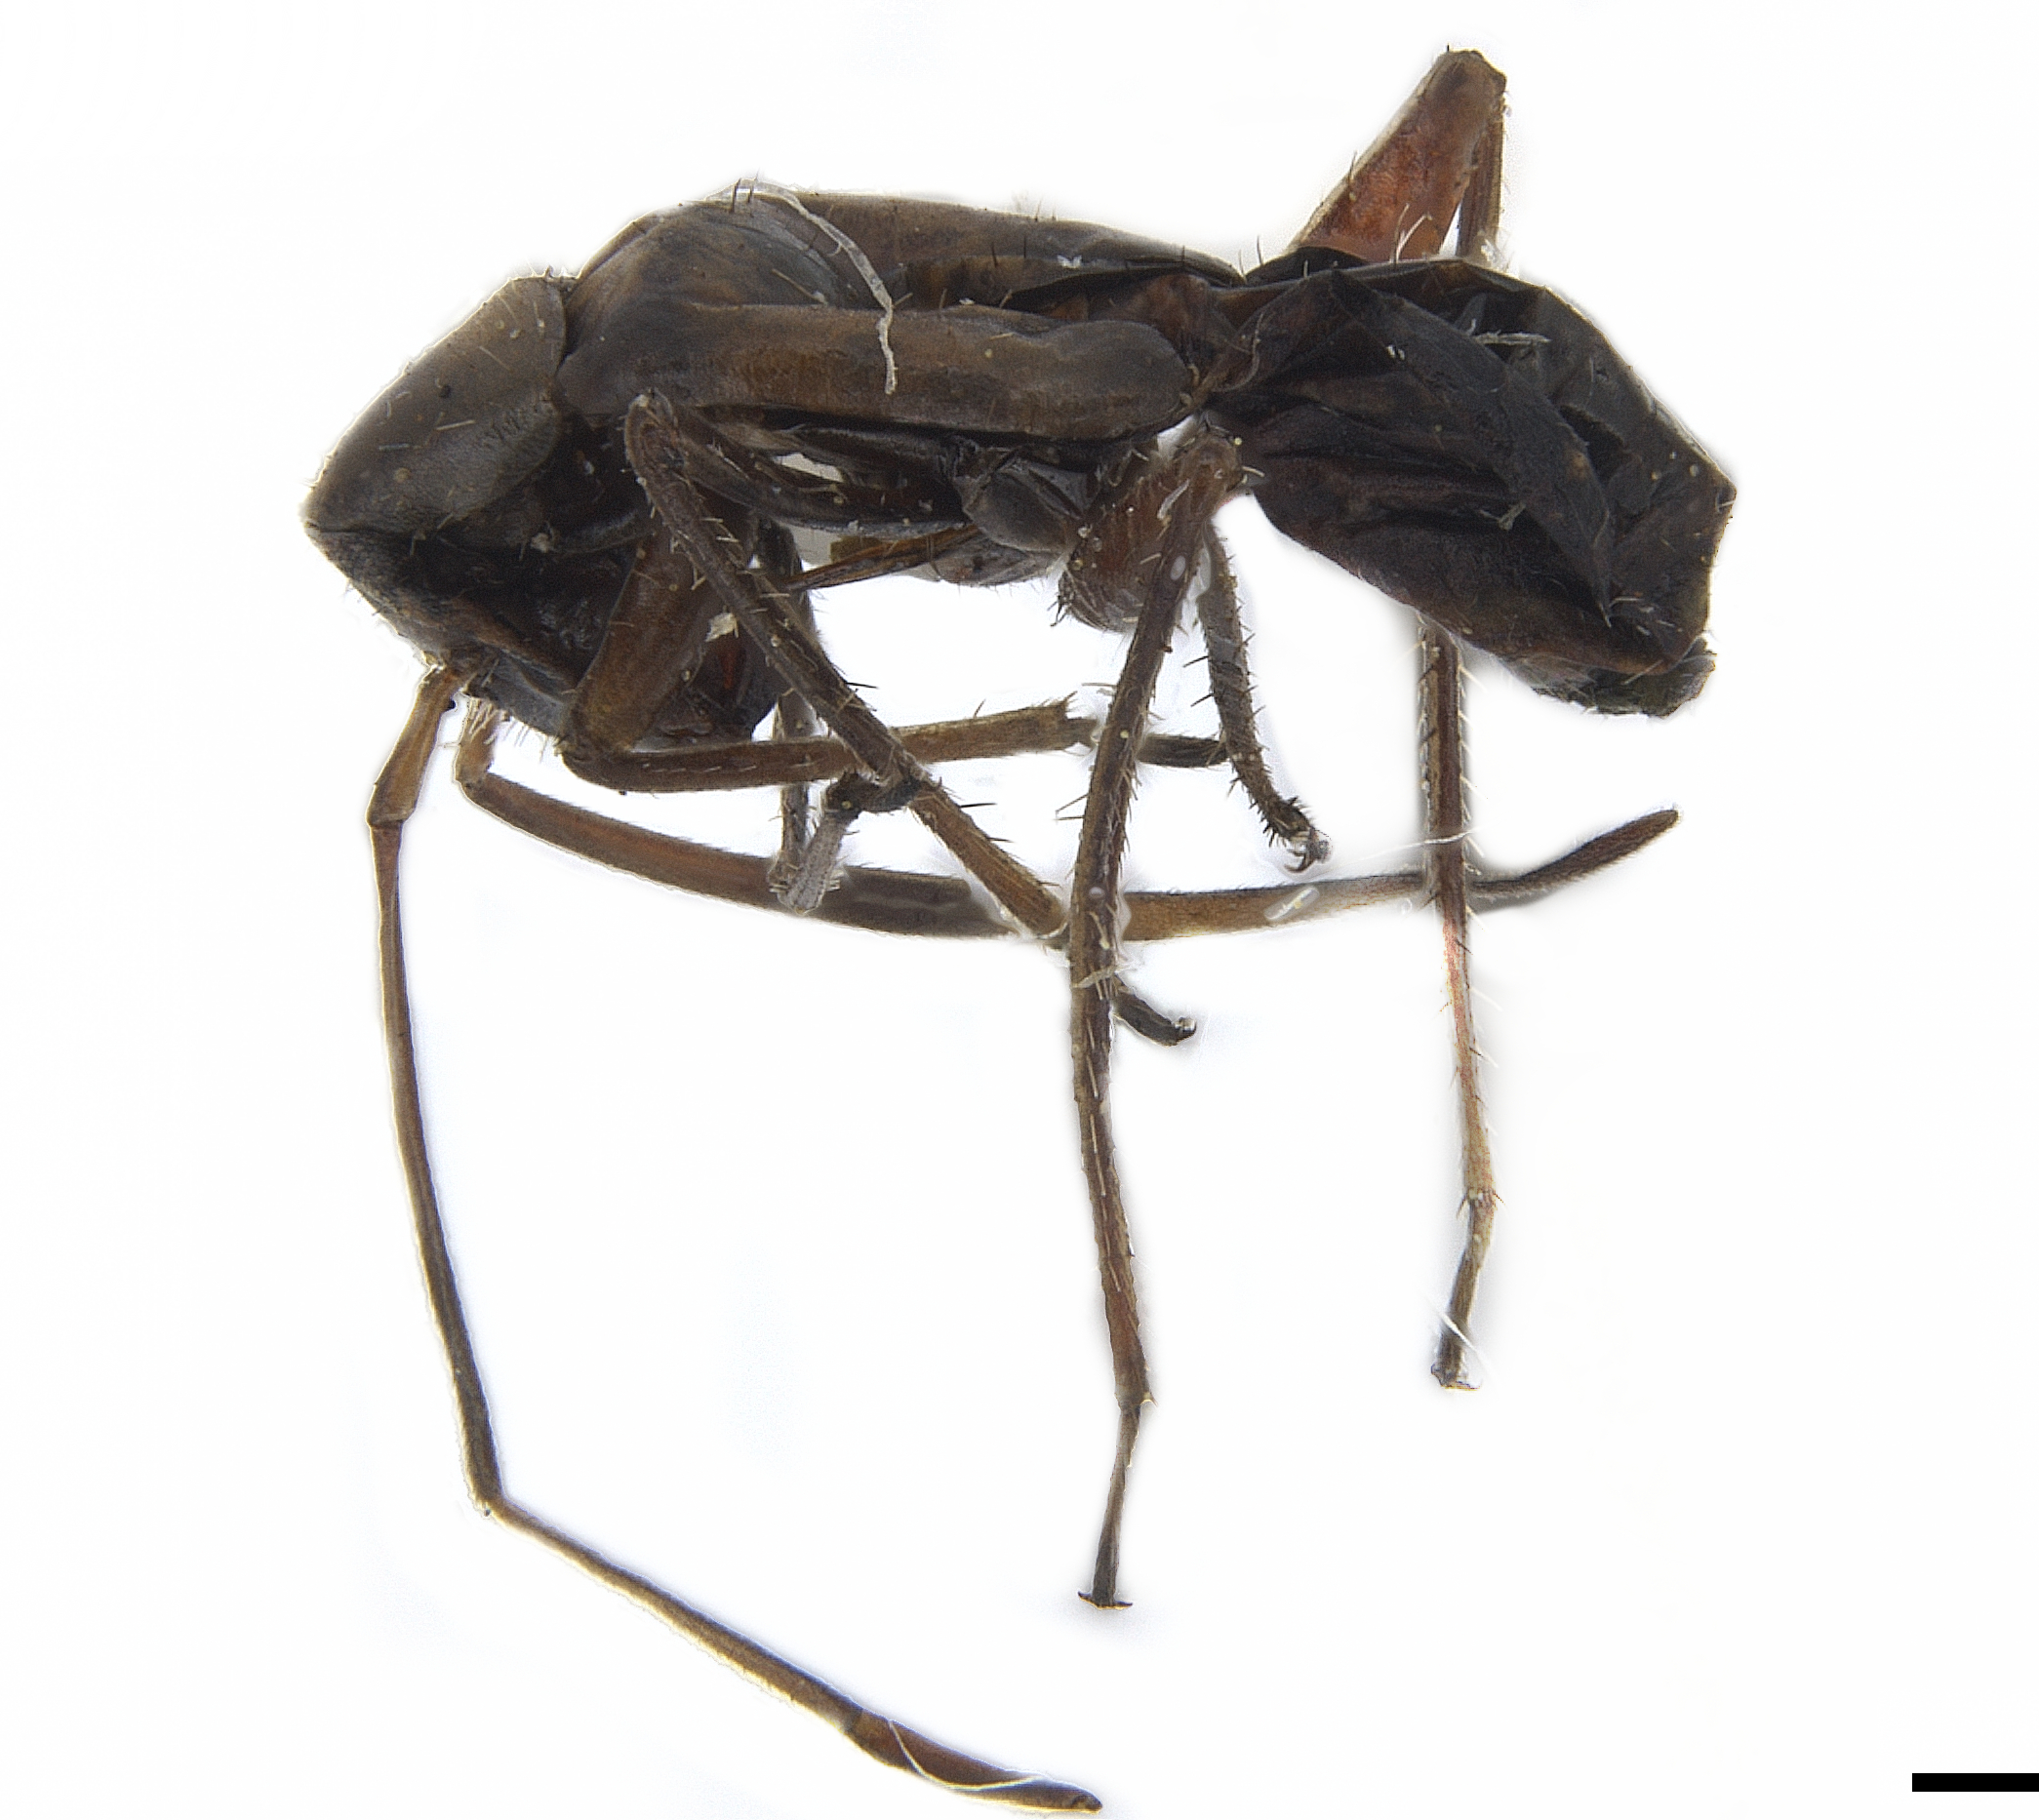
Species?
Barberiella formicoides
